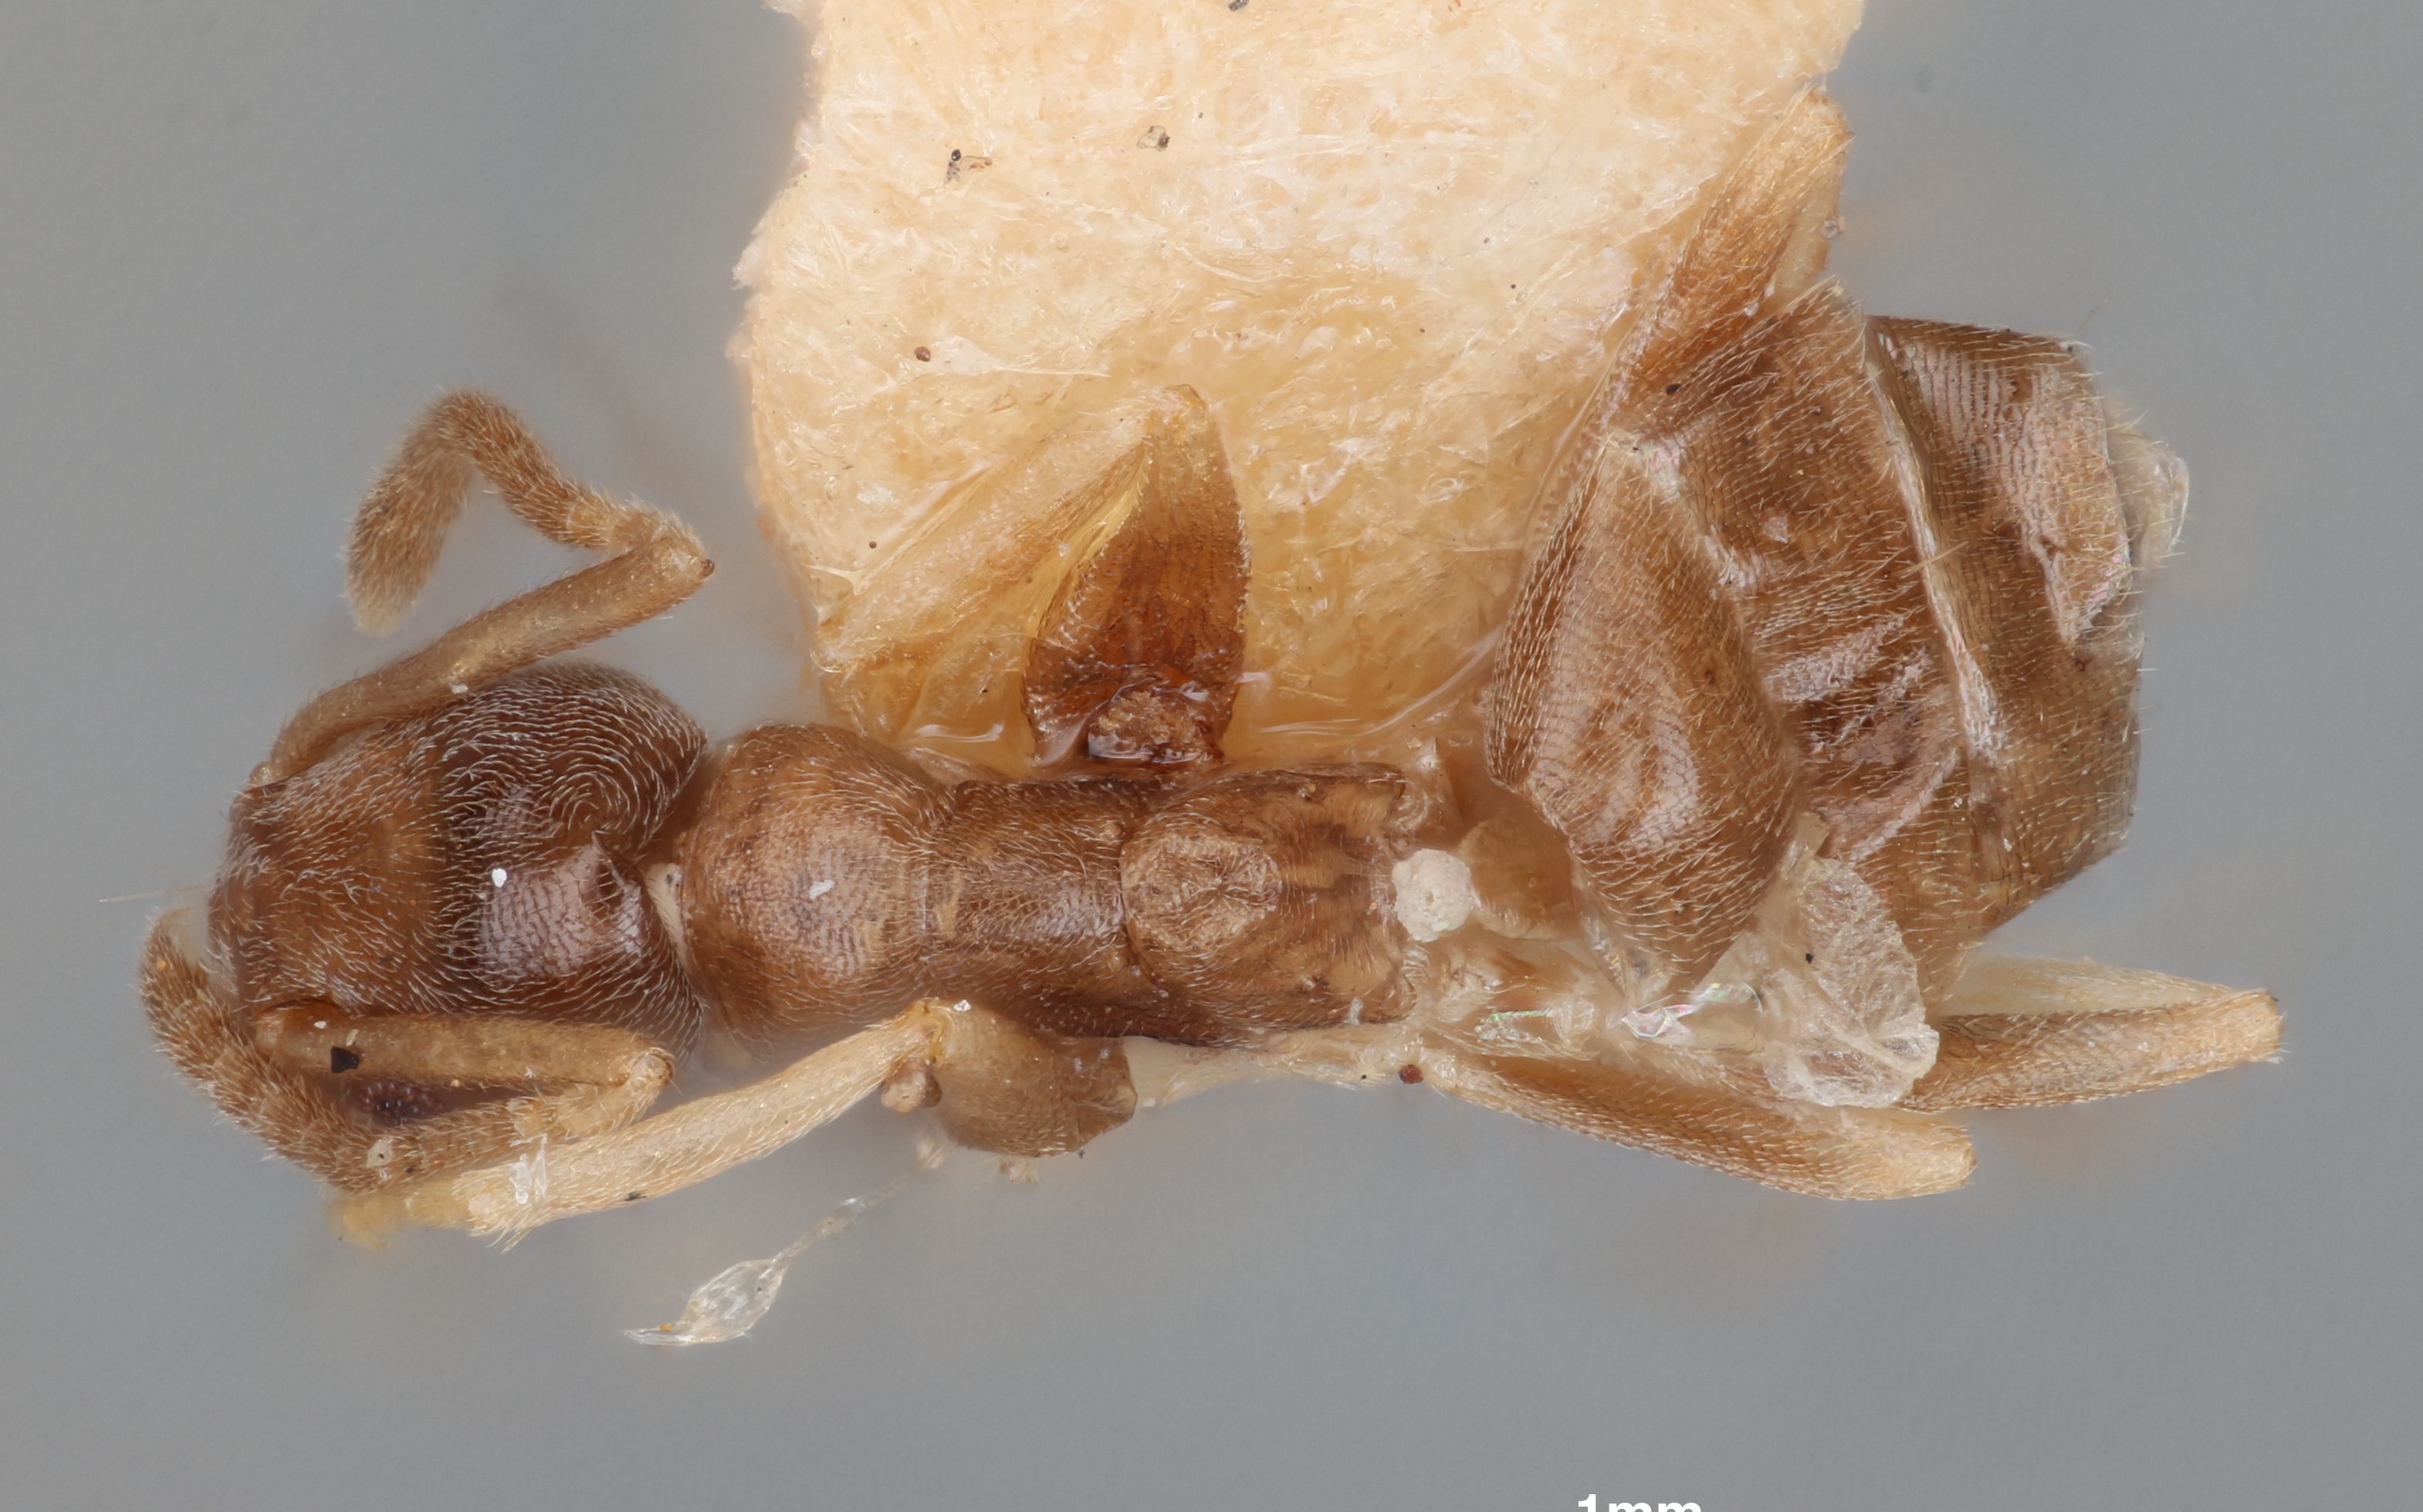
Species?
Tapinoma ramulorum
